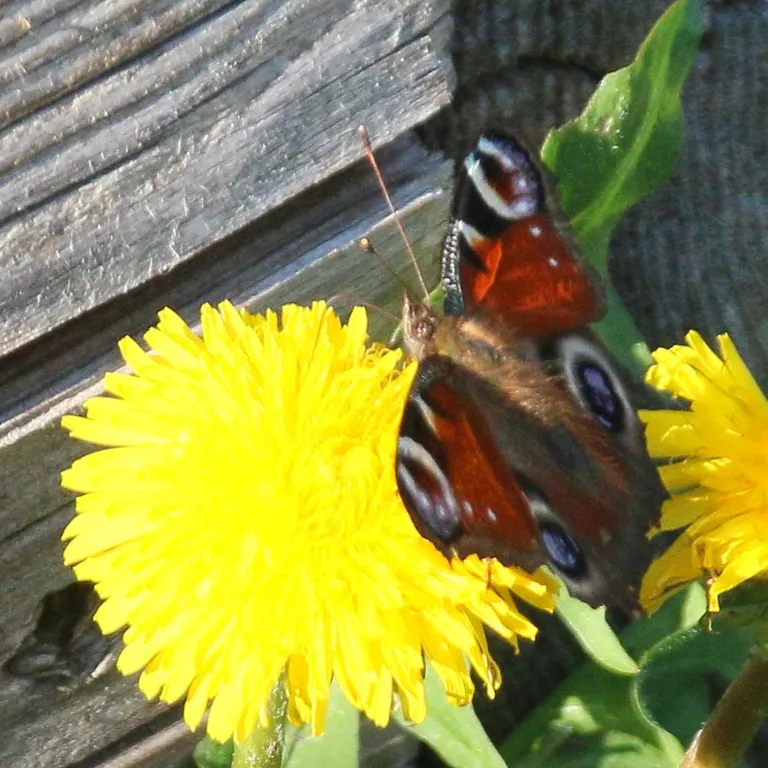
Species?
Aglais io
